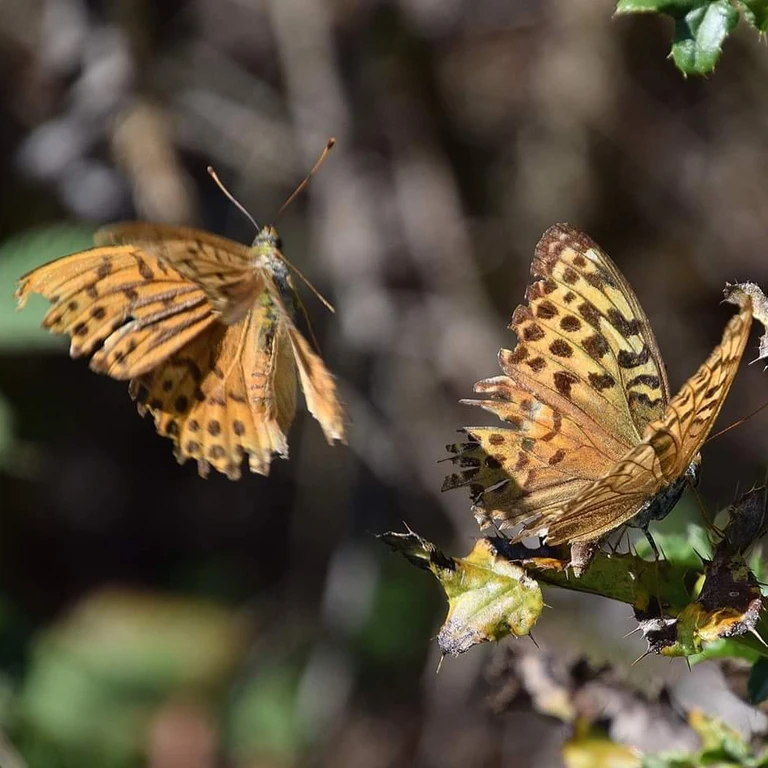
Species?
Argynnis paphia
